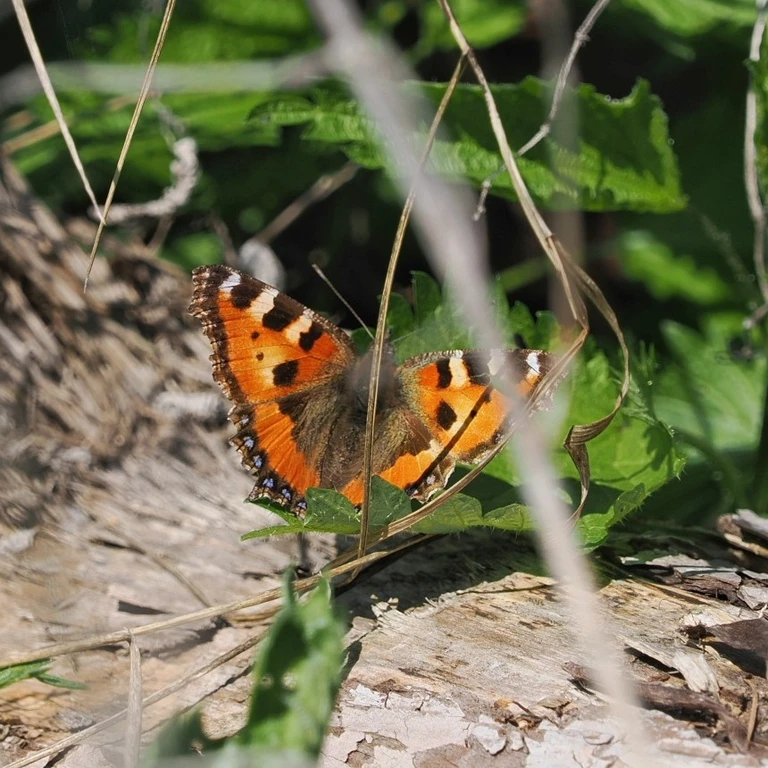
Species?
Aglais urticae
